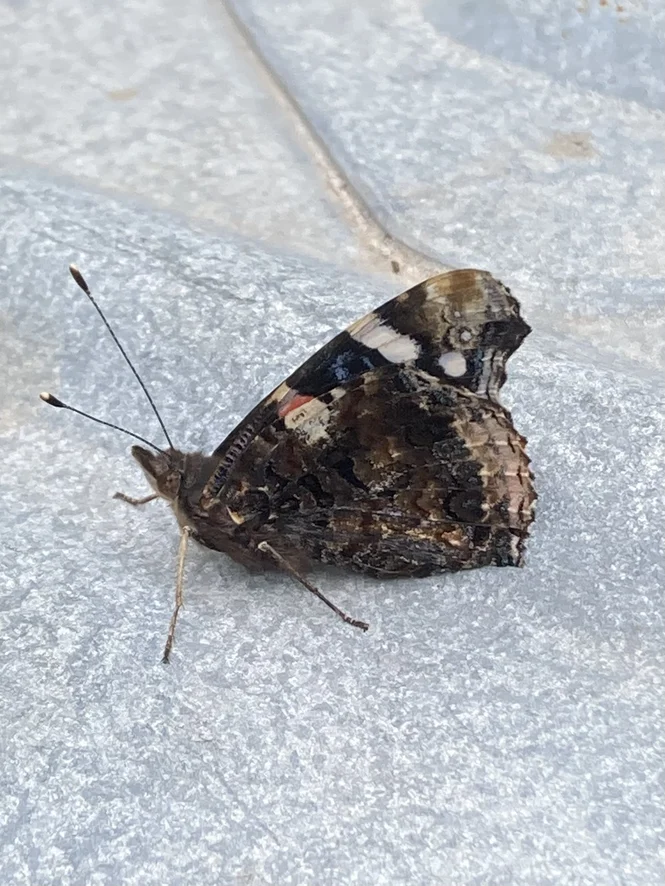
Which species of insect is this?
Vanessa atalanta
